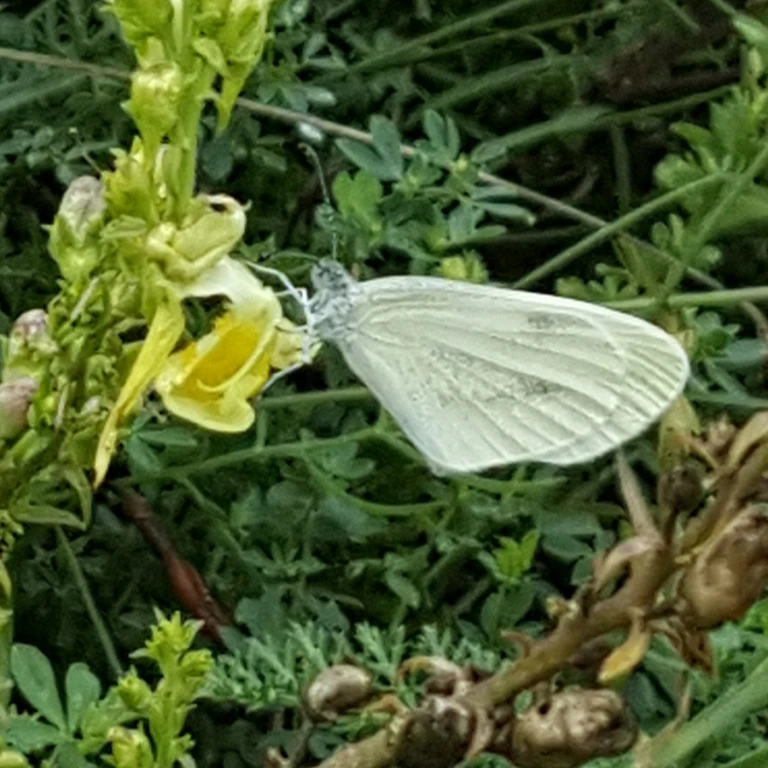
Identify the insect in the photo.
Leptidea sinapis/juvernica
